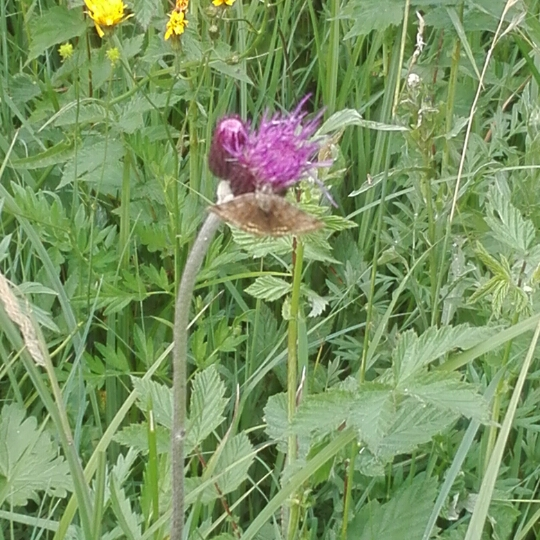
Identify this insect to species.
Euclidia glyphica
